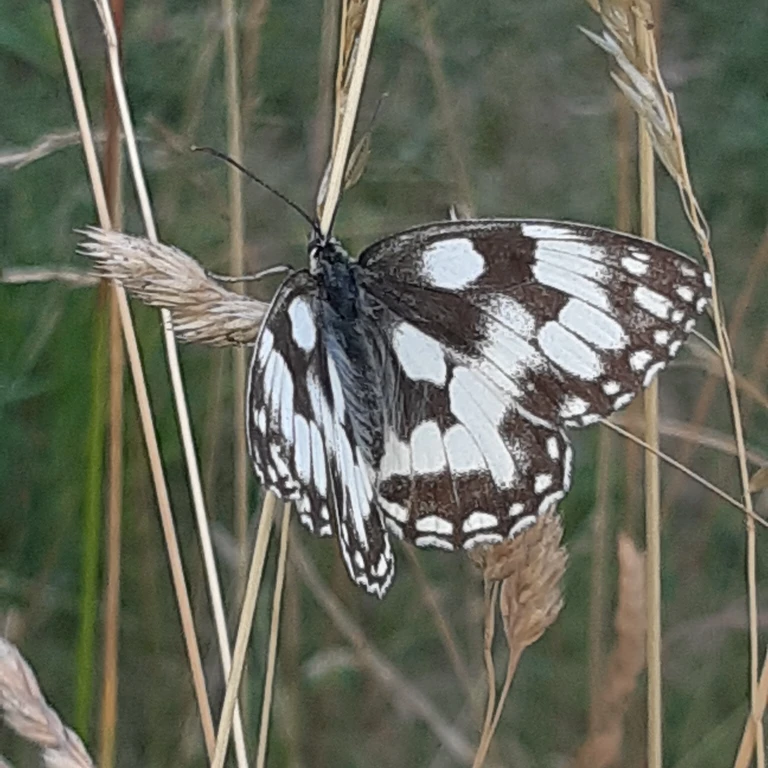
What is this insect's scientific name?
Melanargia galathea
